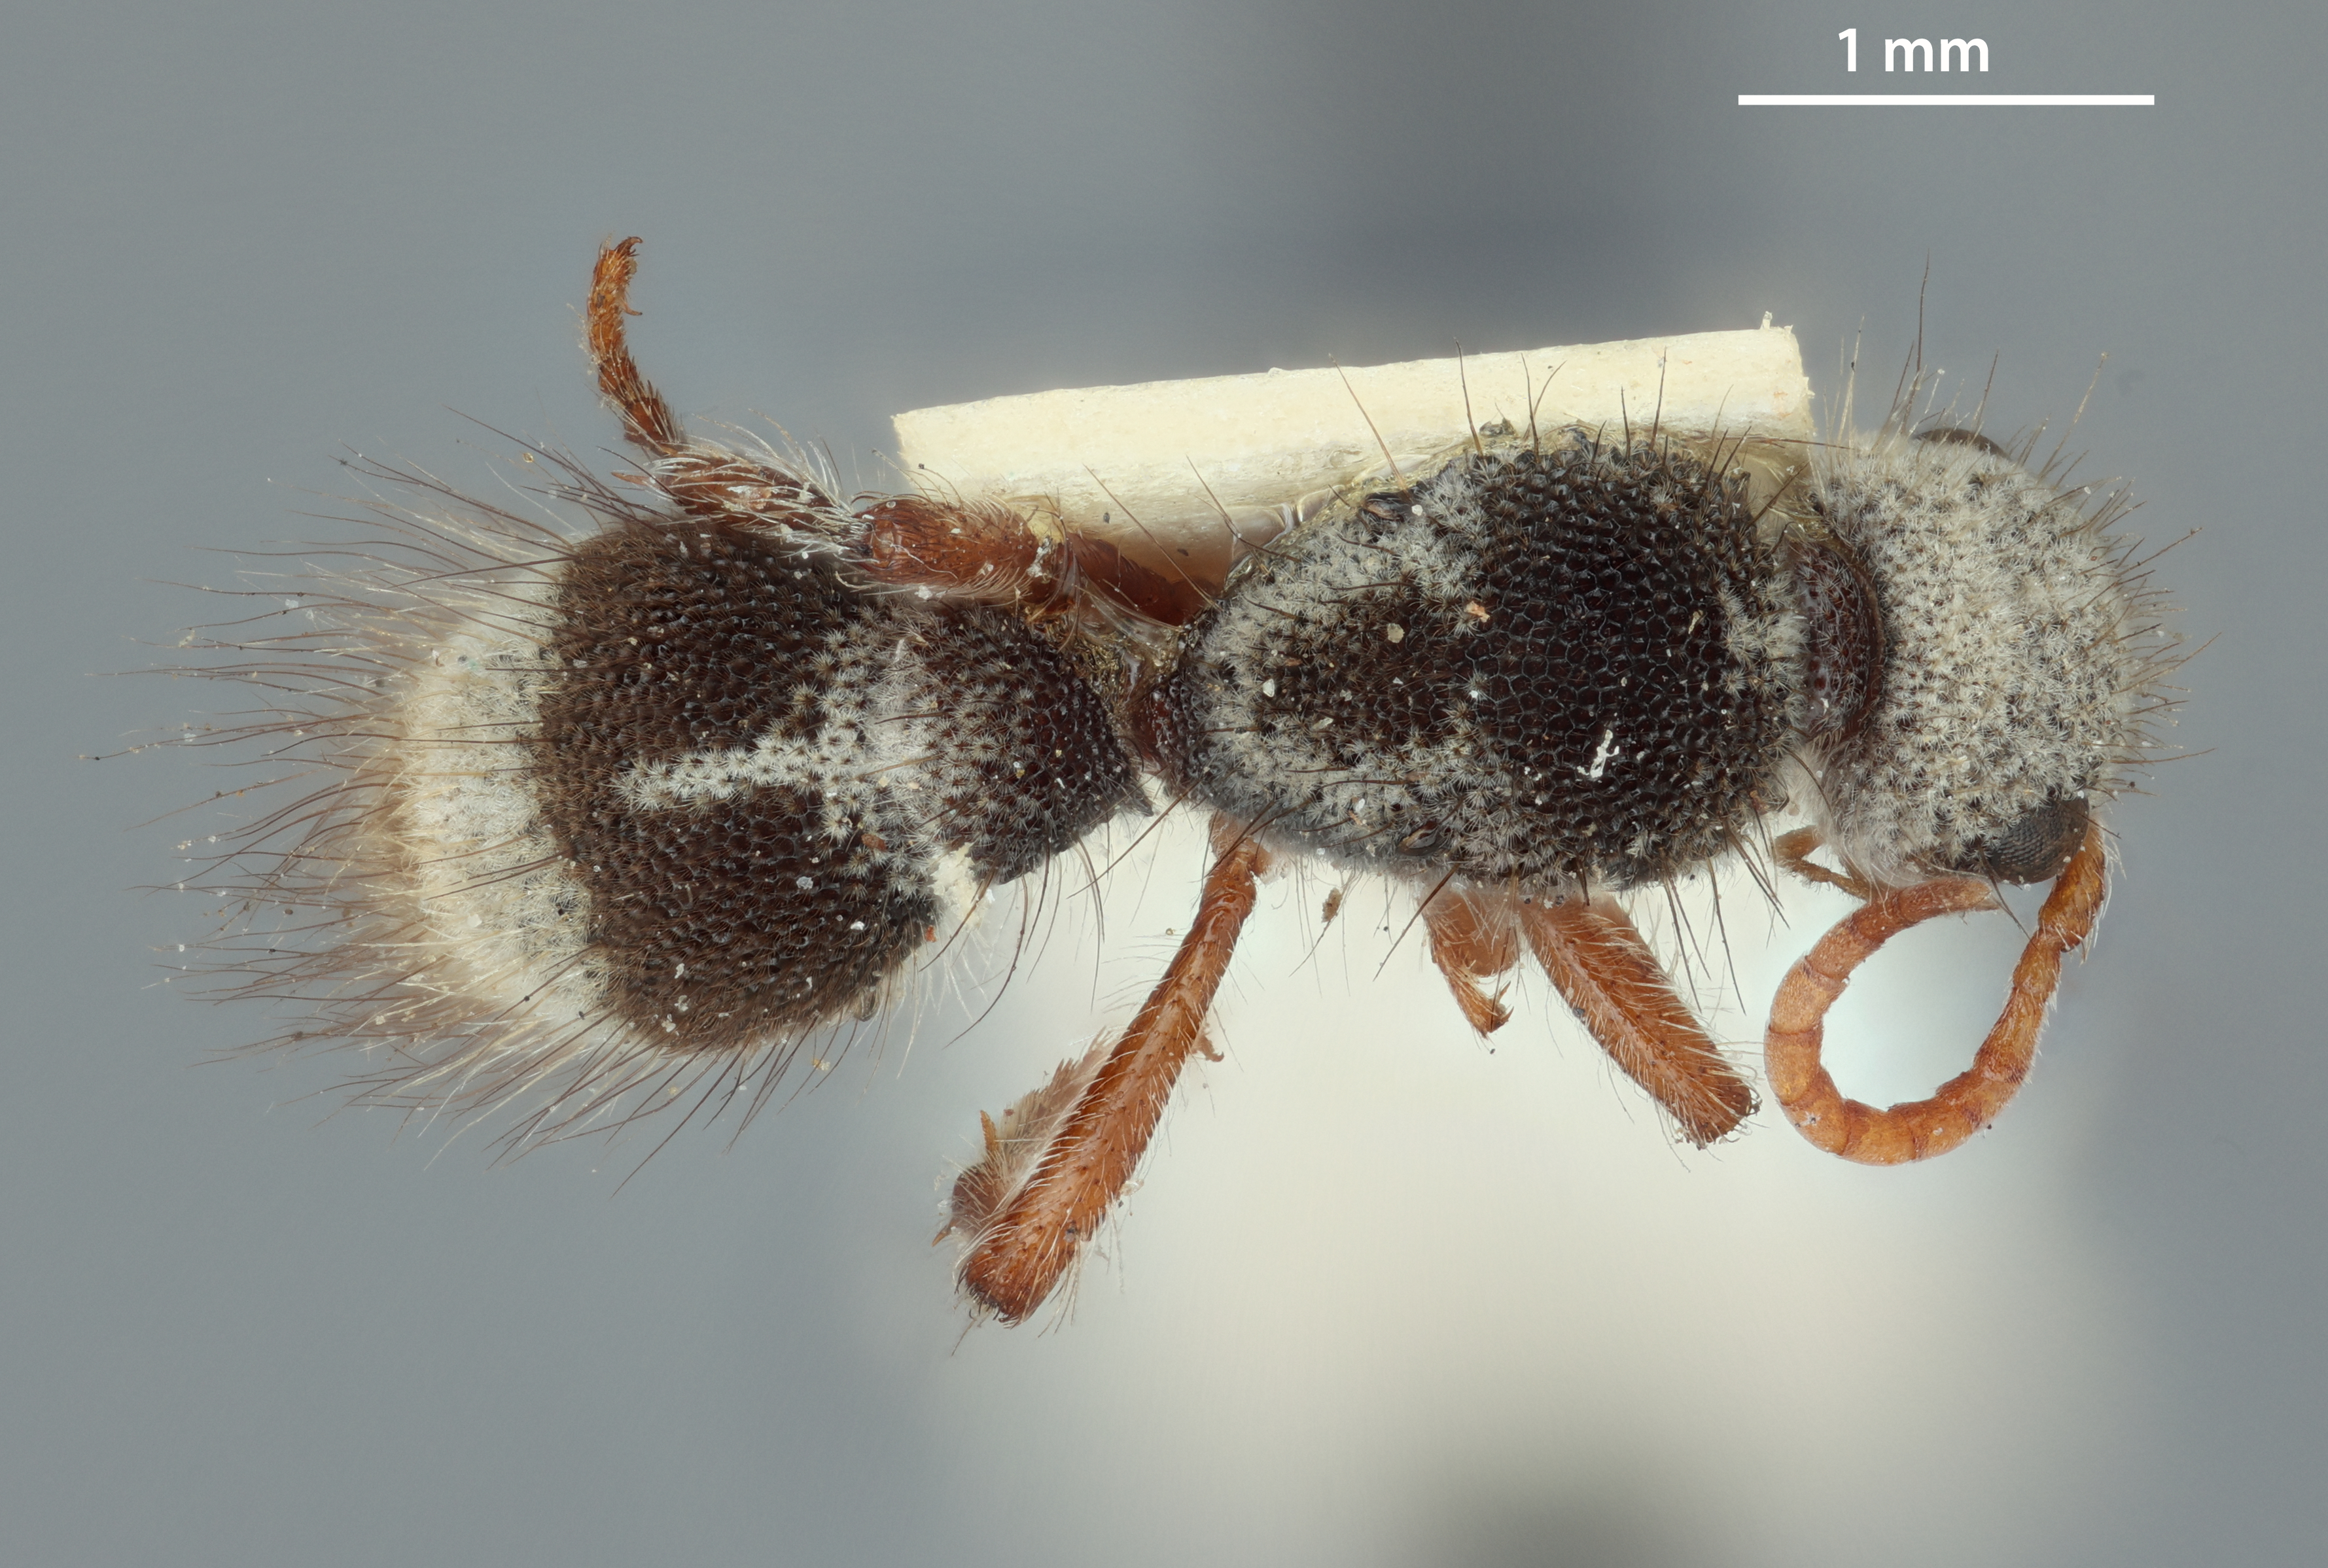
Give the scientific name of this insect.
Xytromutilla turrialba
